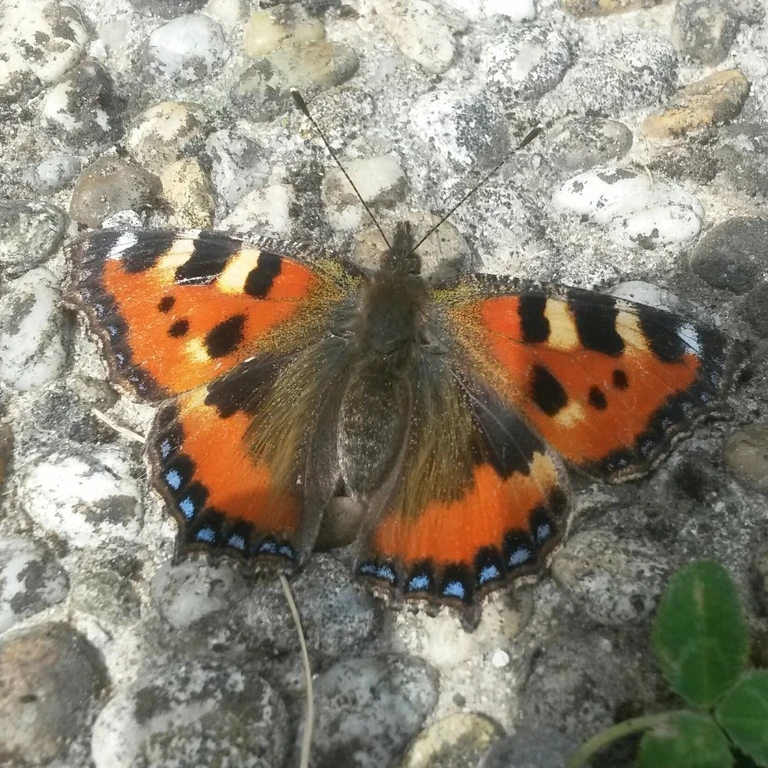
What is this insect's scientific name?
Aglais urticae
